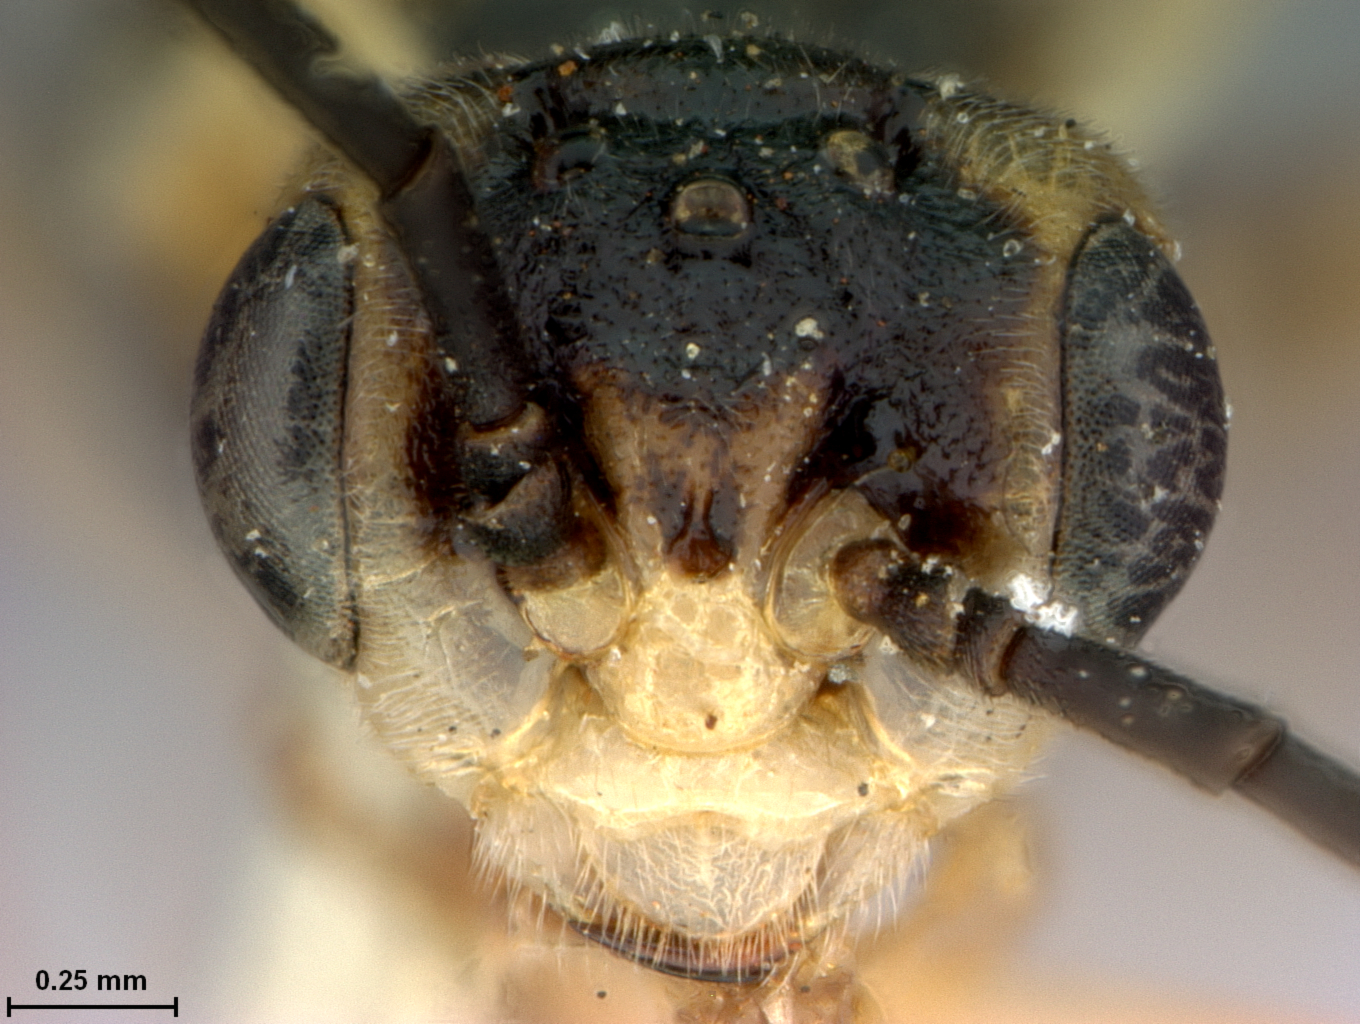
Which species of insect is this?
Amauronematus azaliae
